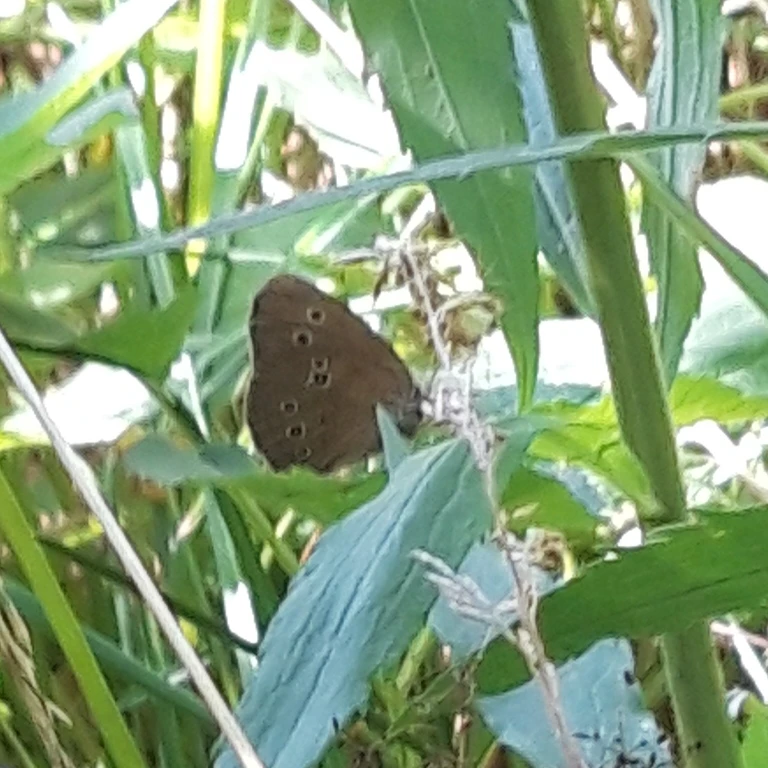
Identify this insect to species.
Aphantopus hyperantus
